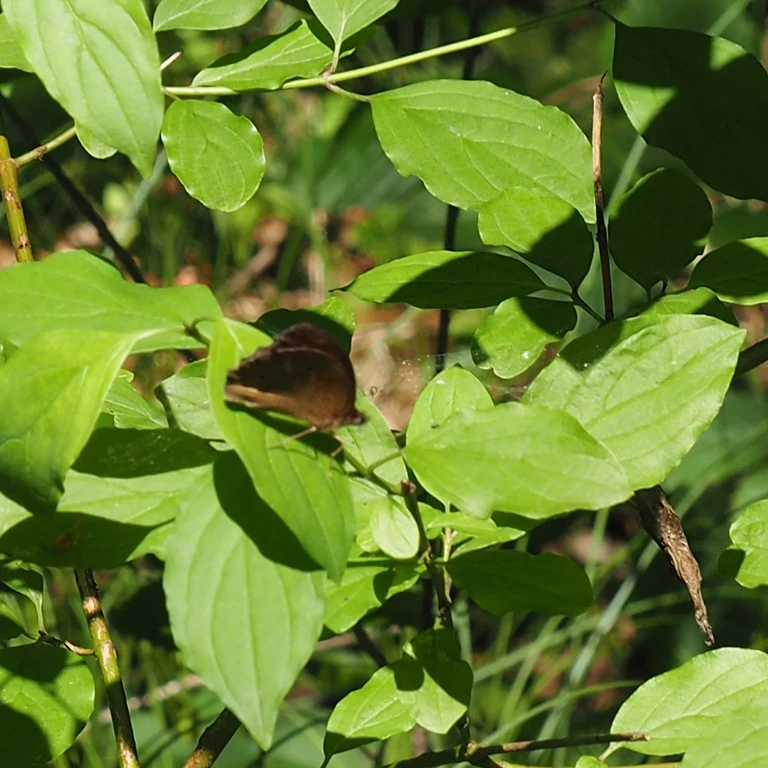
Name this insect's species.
Maniola jurtina
